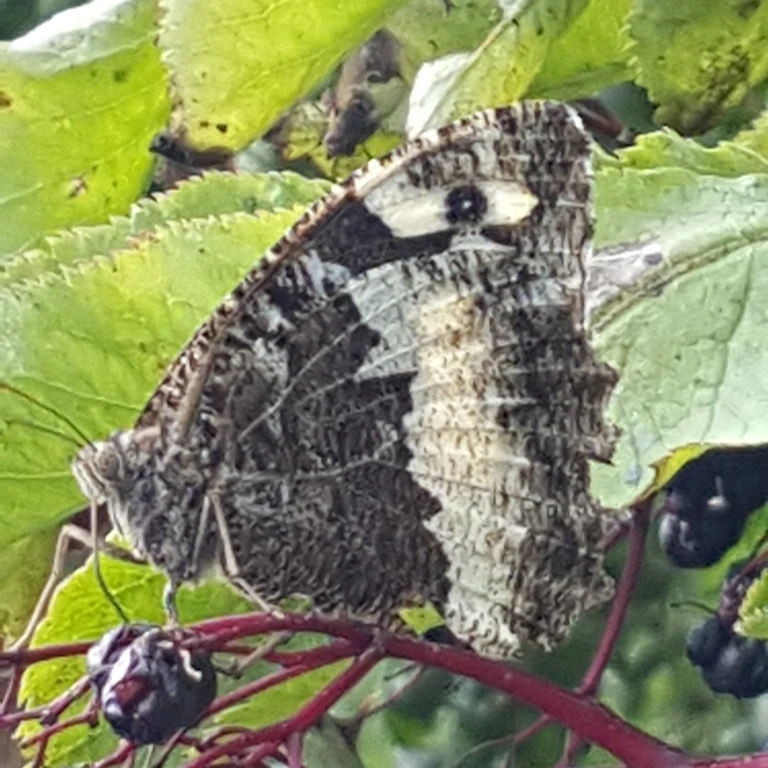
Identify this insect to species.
Brintesia circe
